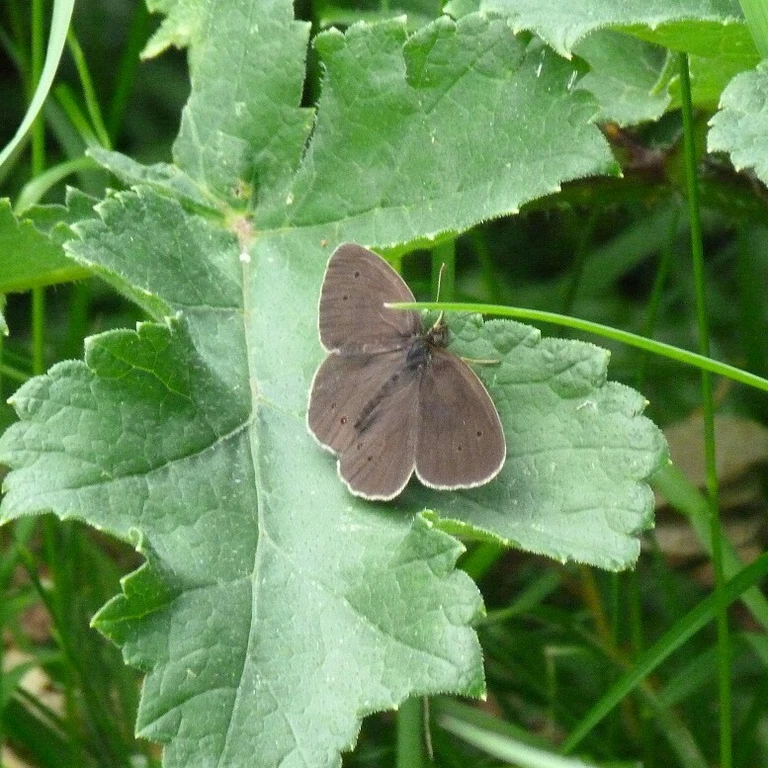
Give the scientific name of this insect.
Aphantopus hyperantus
